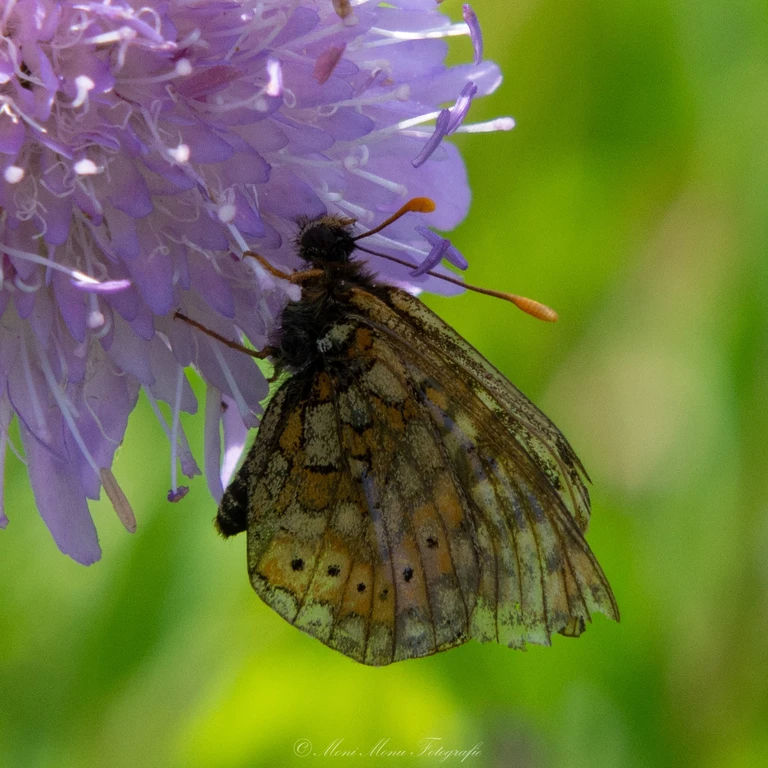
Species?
Euphydryas aurinia
